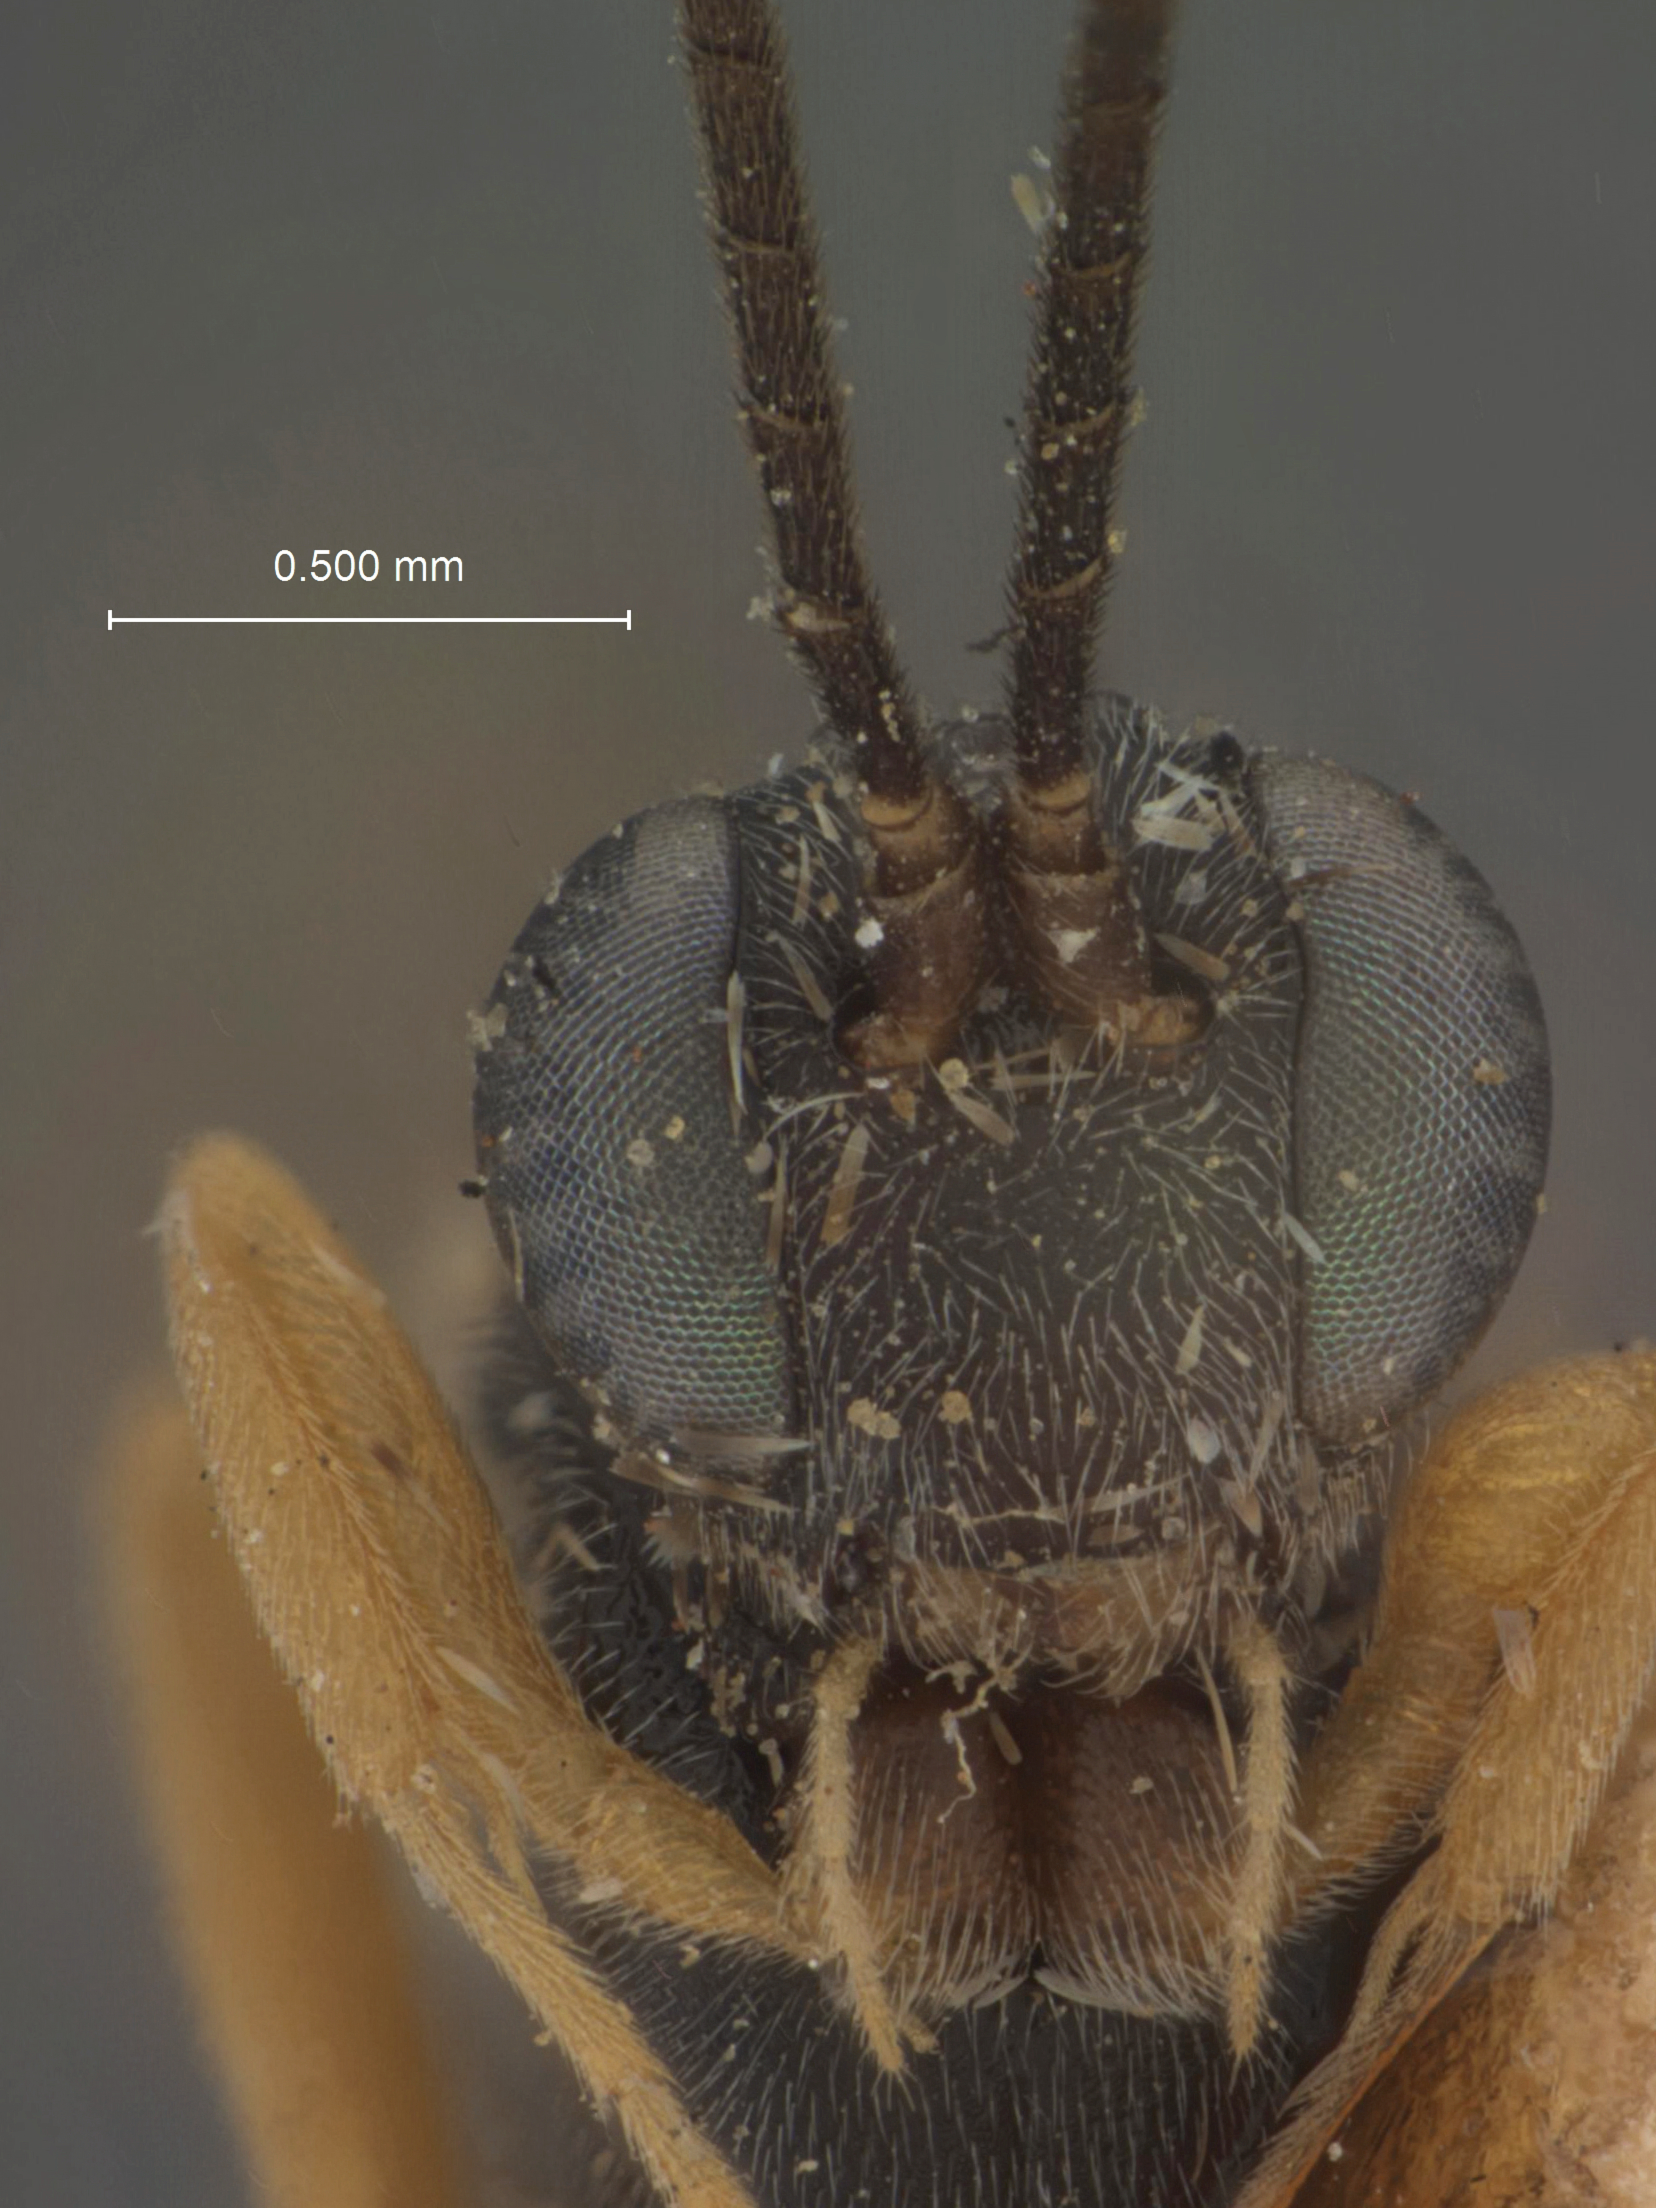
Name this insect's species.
Omorgus tortricidis
